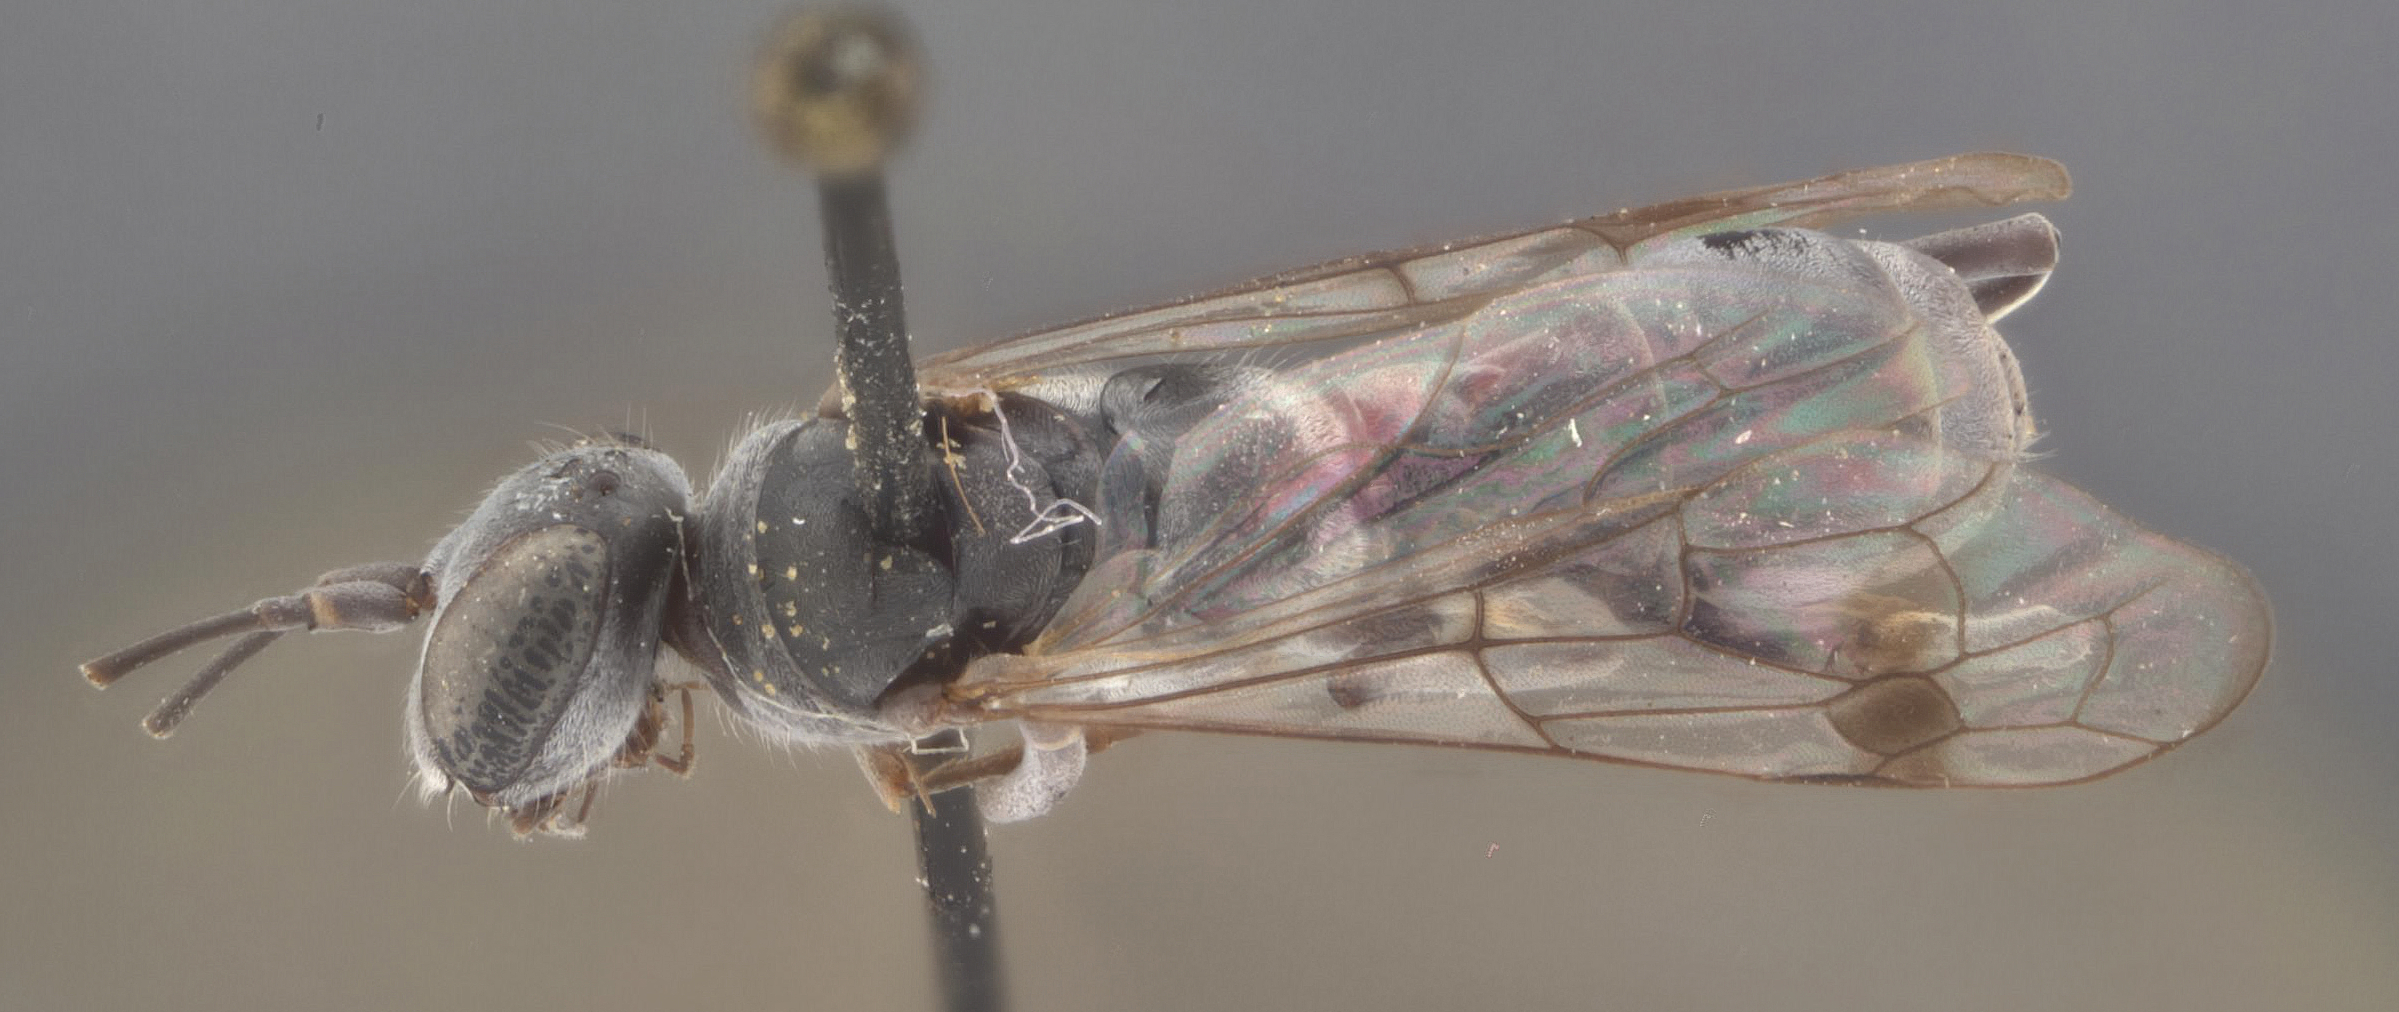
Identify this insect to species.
Pseudagenia unifasciata
